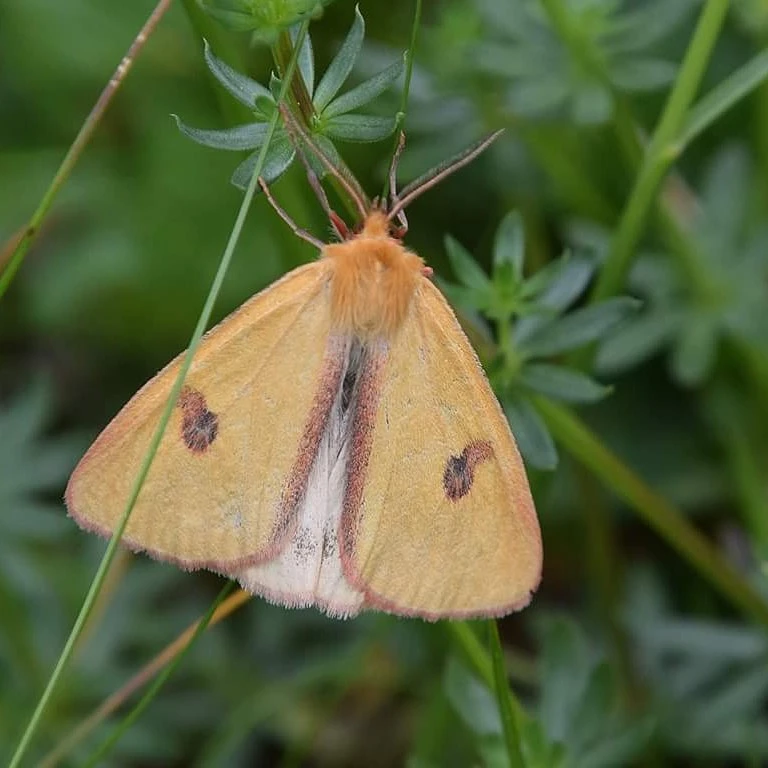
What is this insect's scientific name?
Diacrisia sannio
